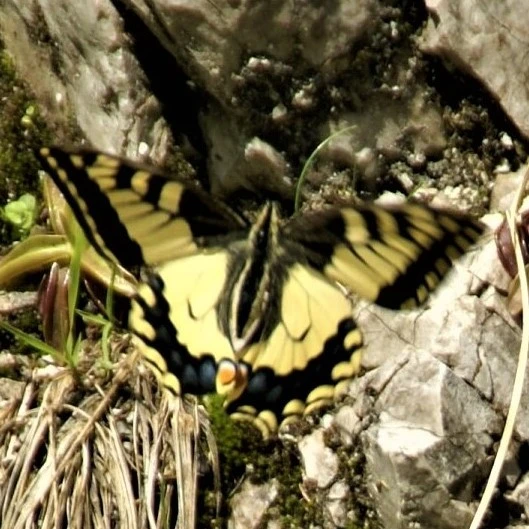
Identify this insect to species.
Papilio machaon
